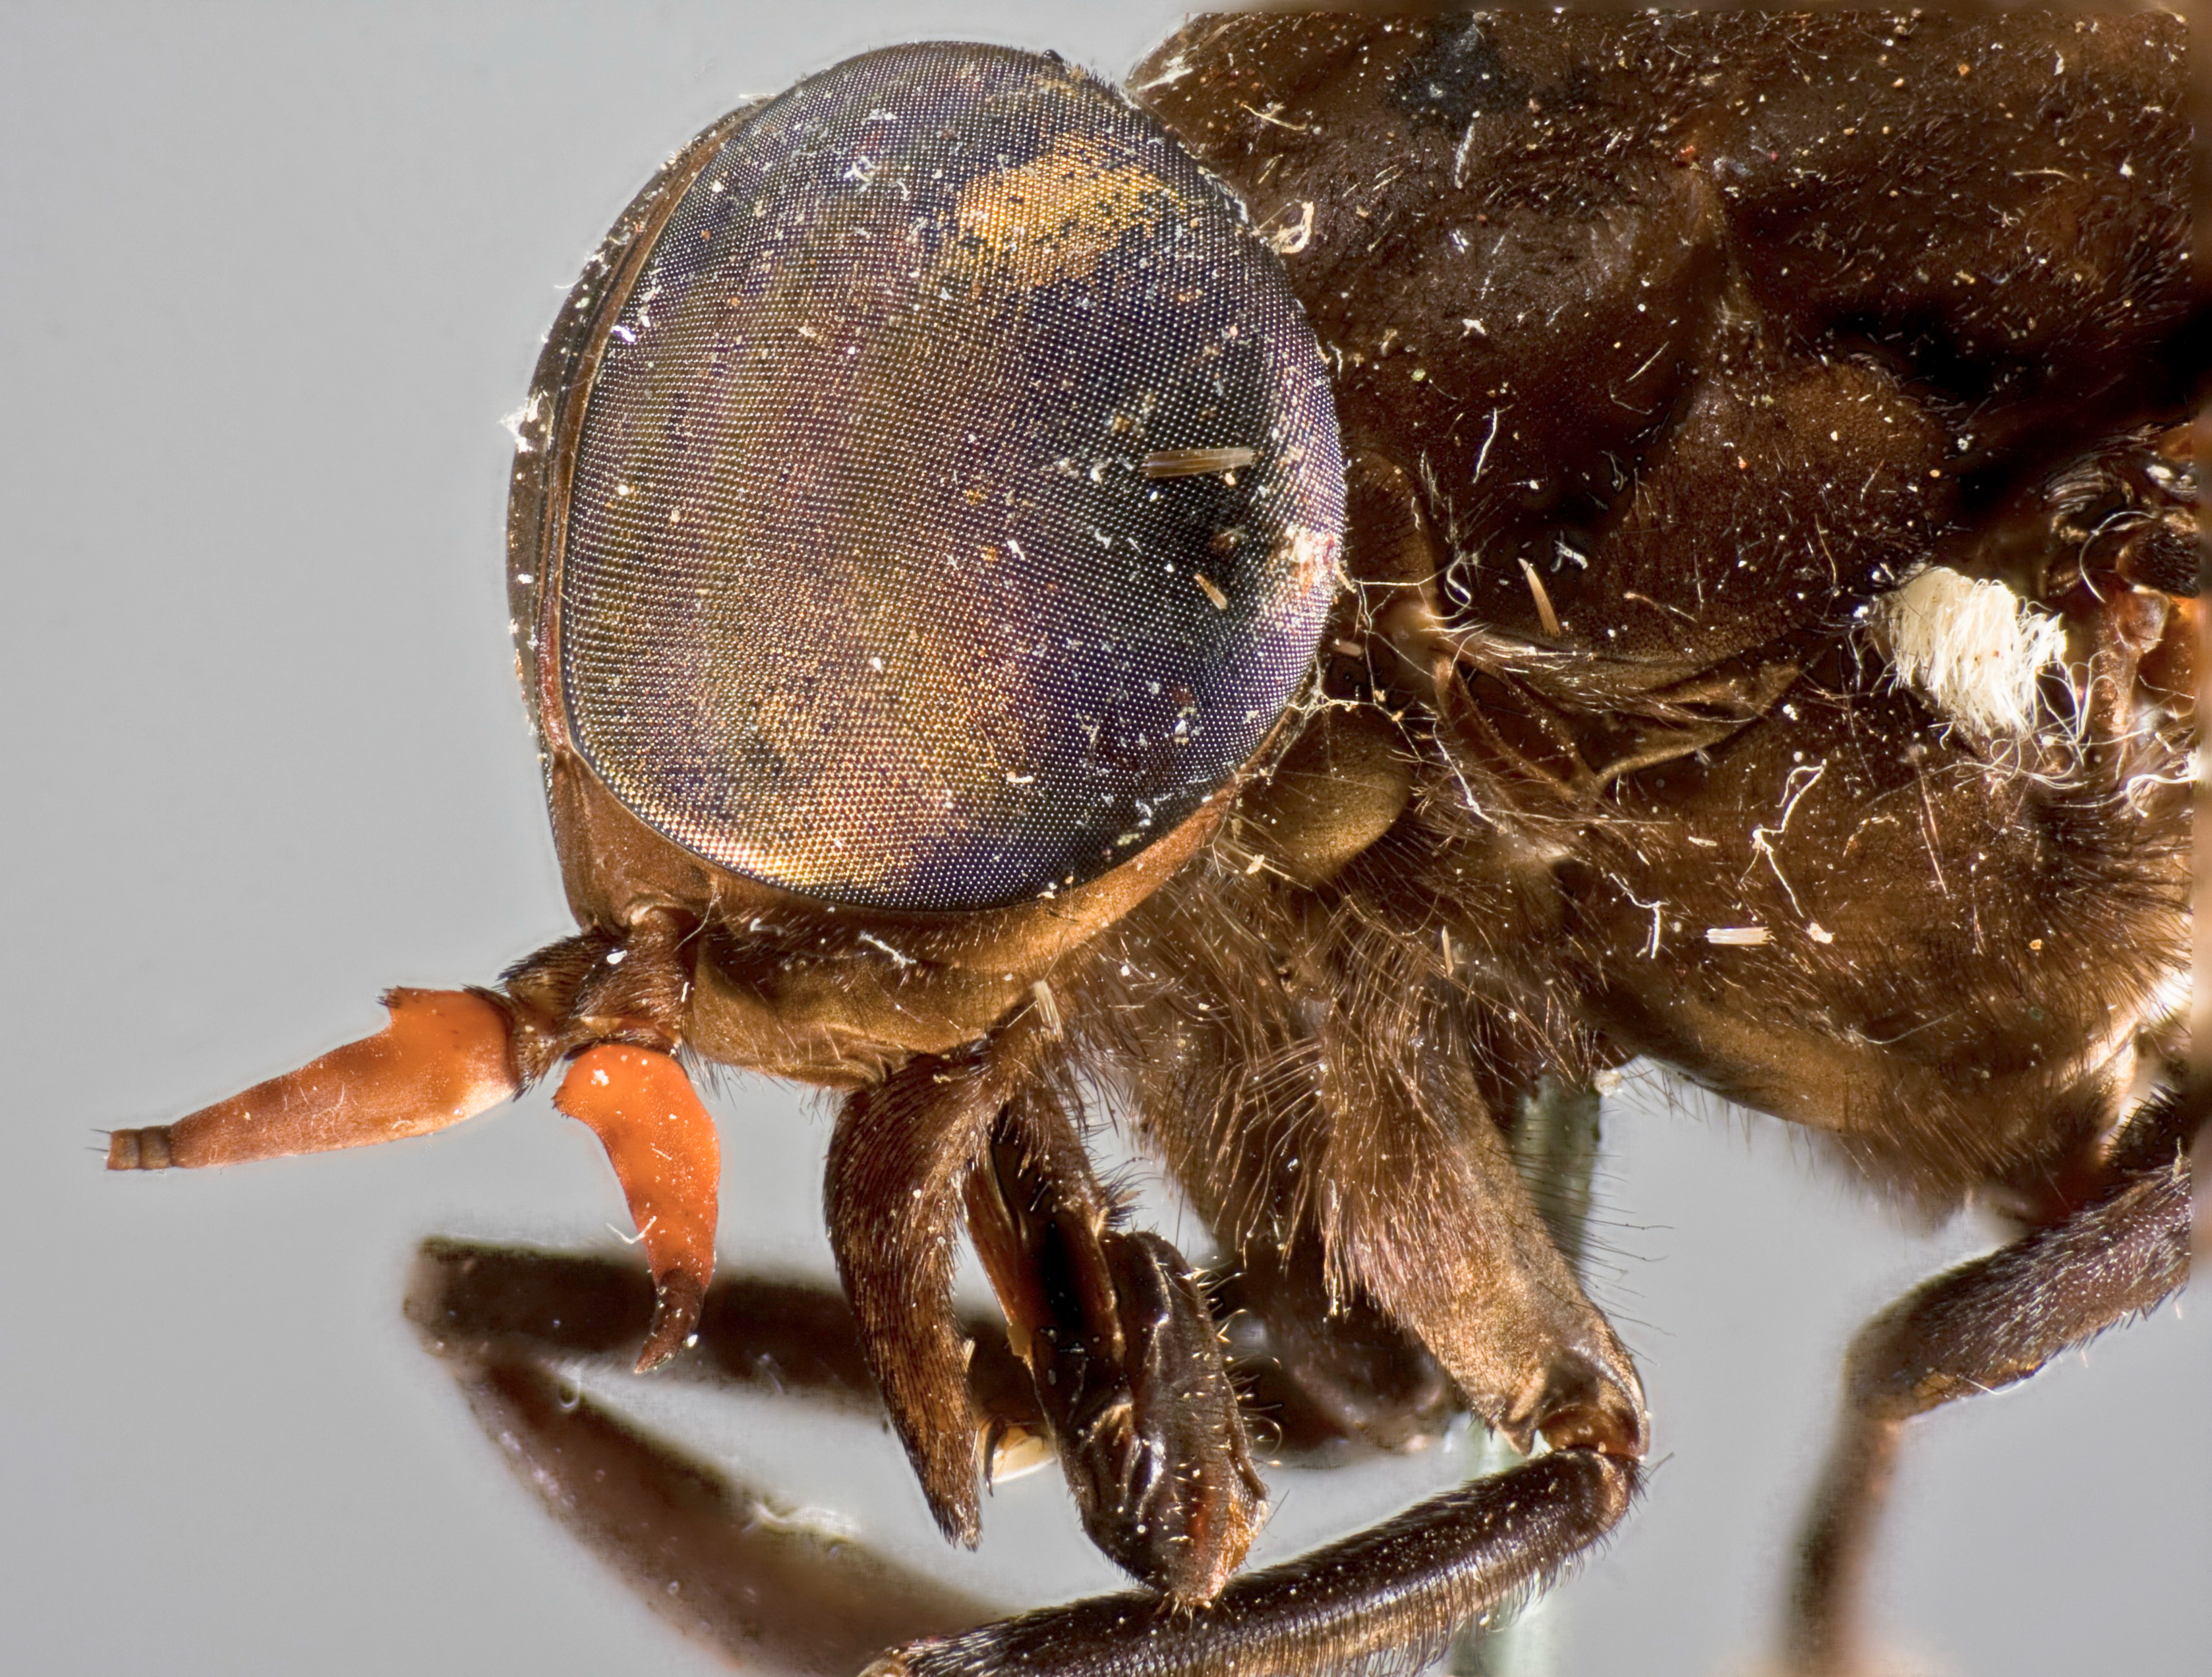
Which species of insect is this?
Tabanus bakeri
